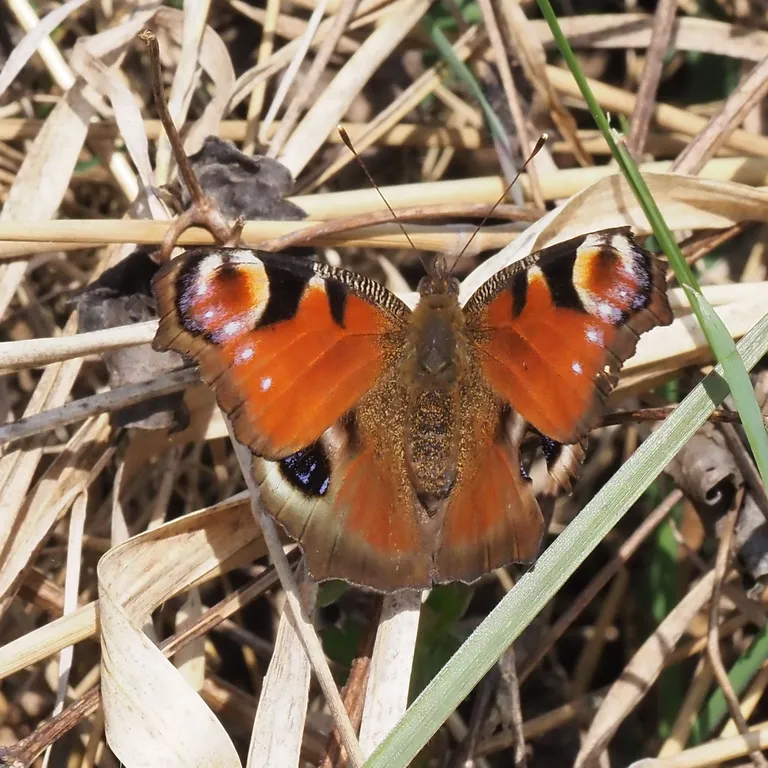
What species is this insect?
Aglais io
